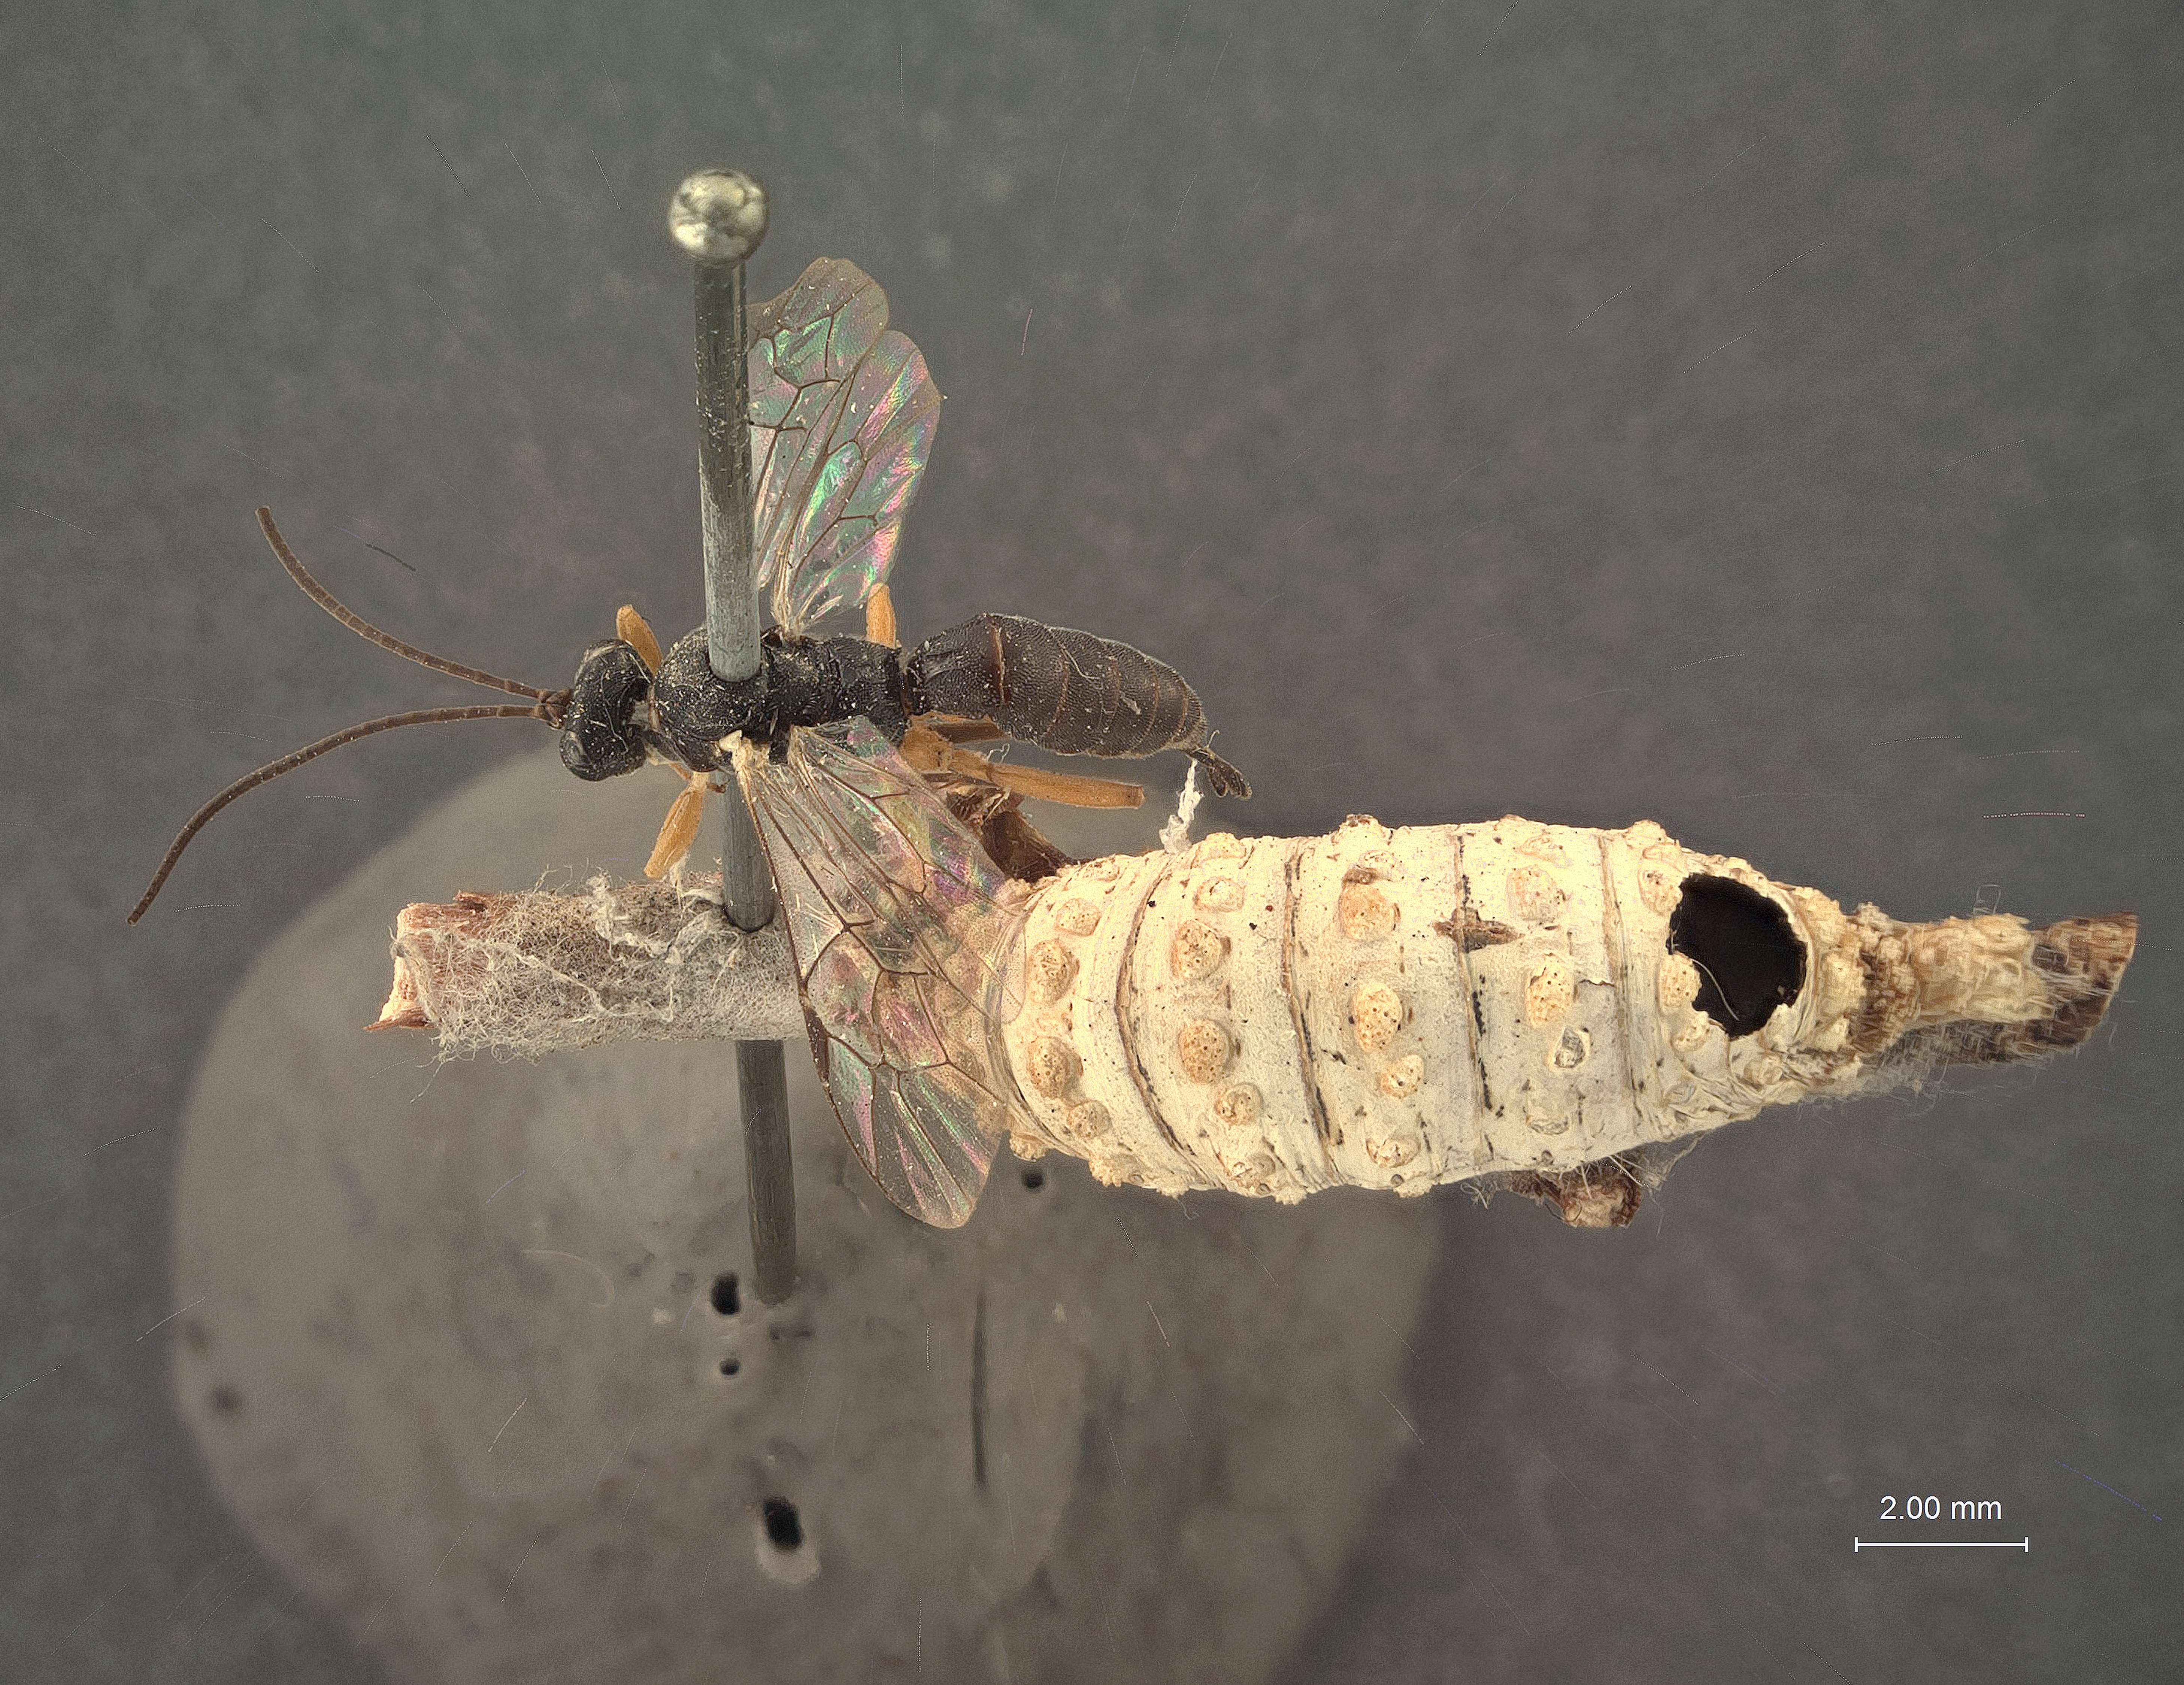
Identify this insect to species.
Cyrtobasis rogae
